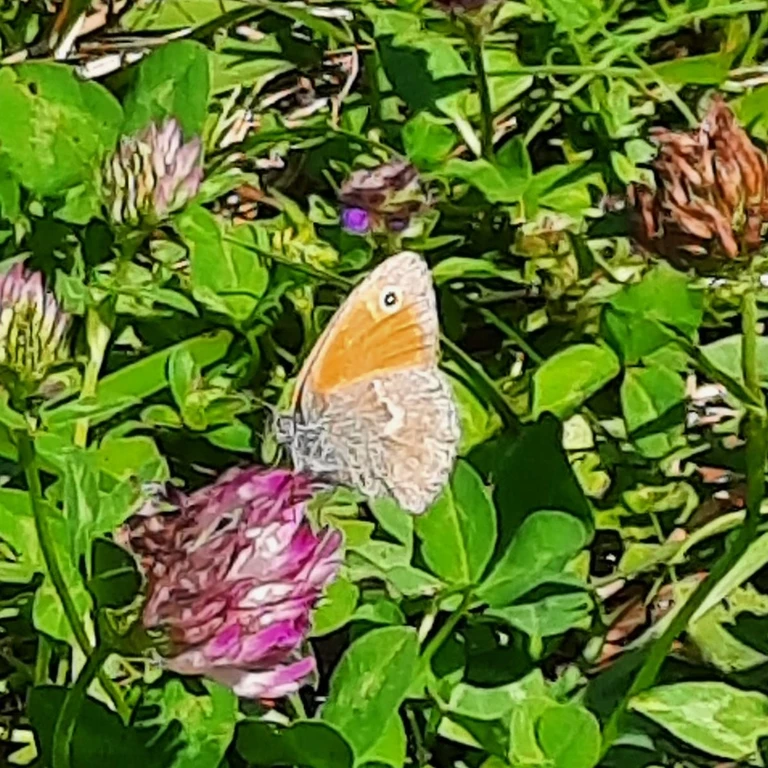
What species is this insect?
Coenonympha pamphilus
